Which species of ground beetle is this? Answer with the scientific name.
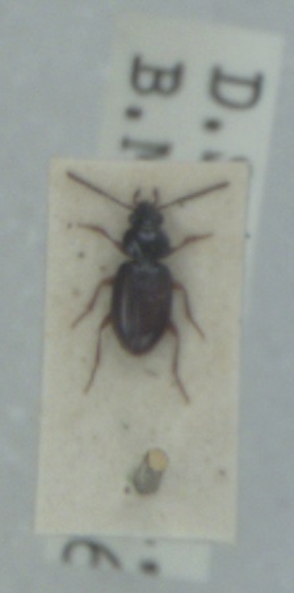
Bembidion mannerheimii
